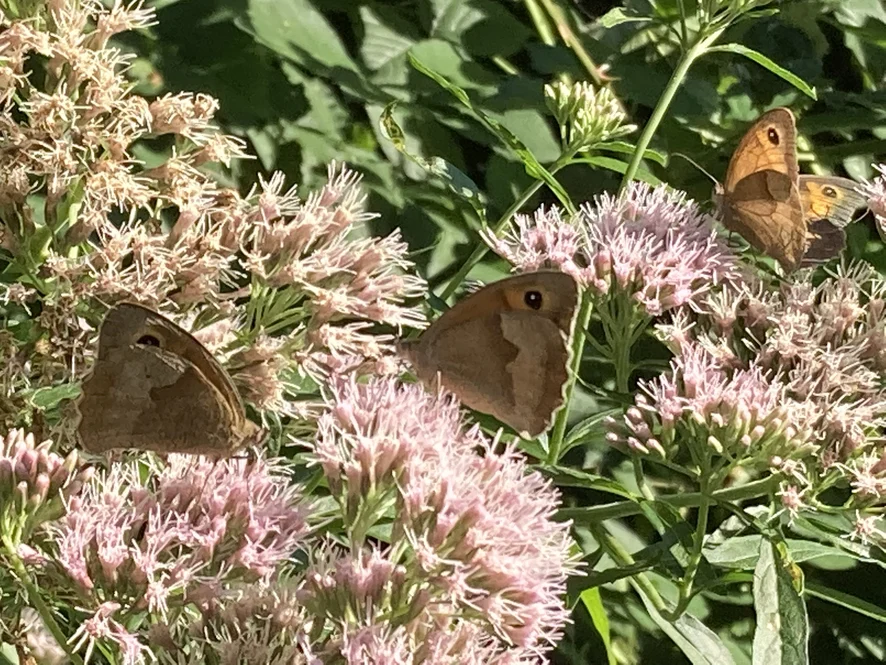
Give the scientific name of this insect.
Maniola jurtina
